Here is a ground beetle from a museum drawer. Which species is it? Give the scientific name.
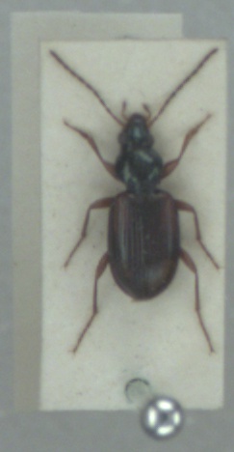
Bembidion tetracolum
